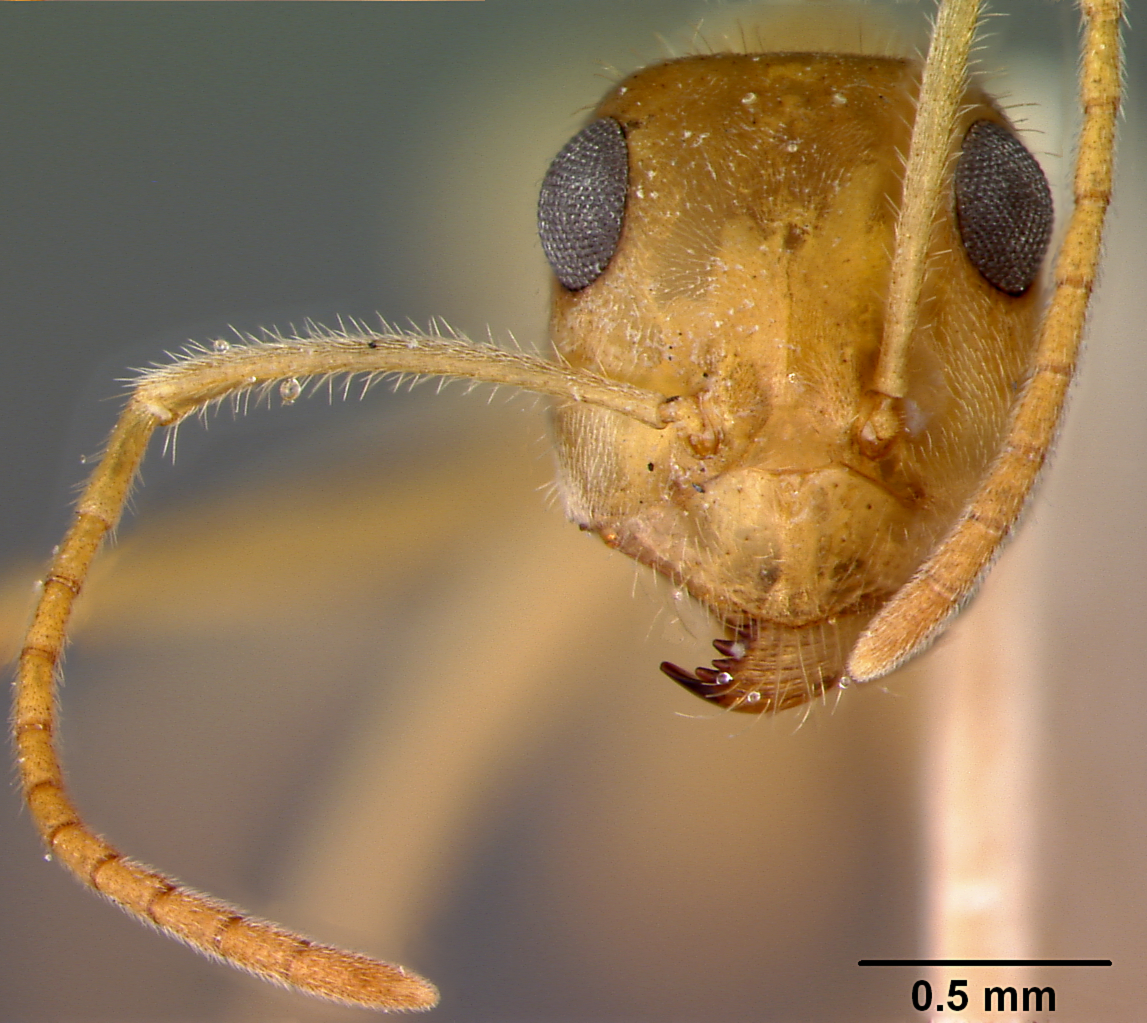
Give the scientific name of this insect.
Myrmecocystus mexicanus
